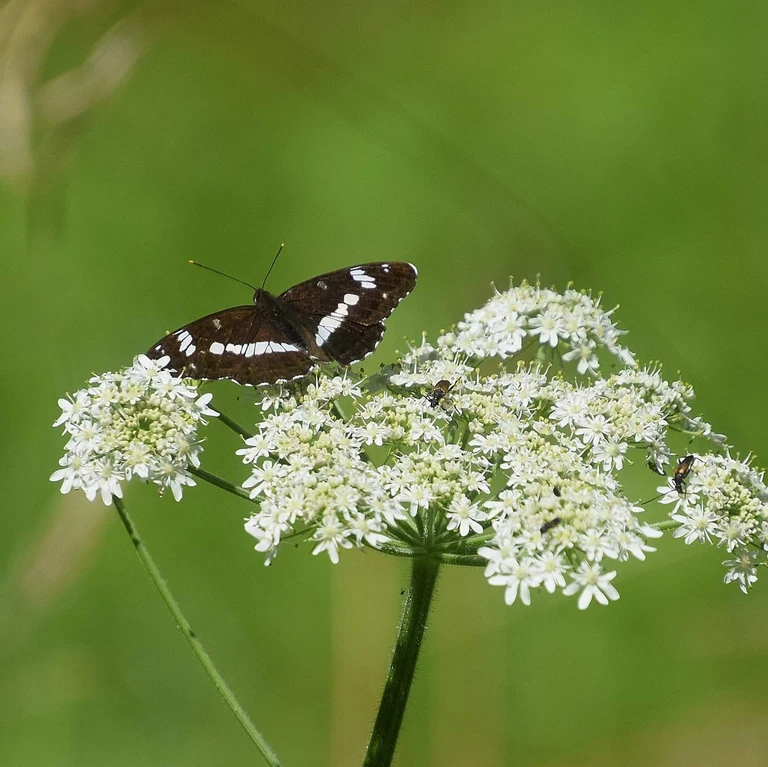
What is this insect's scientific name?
Limenitis camilla (also Ladoga camilla)
